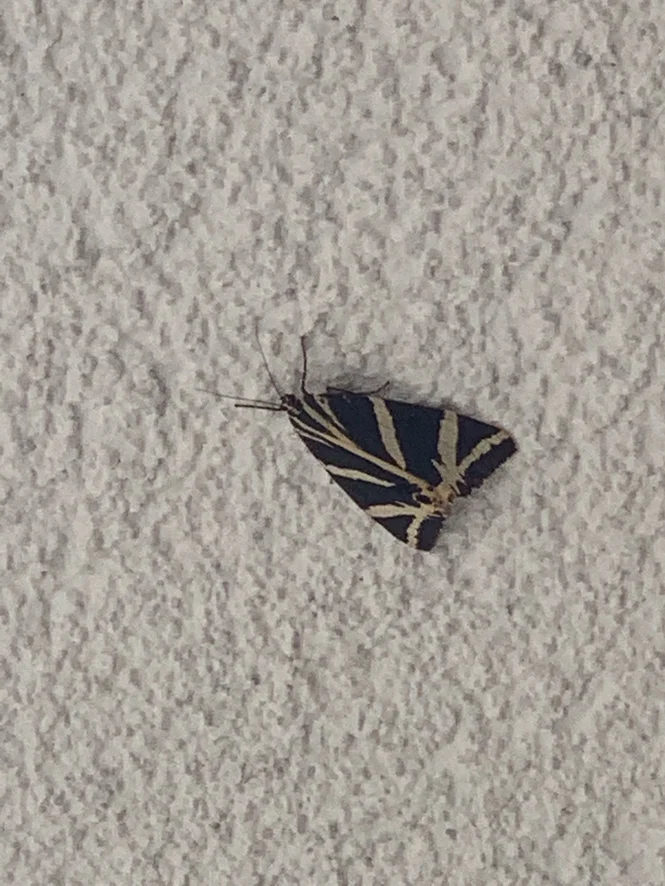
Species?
Euplagia quadripunctaria
